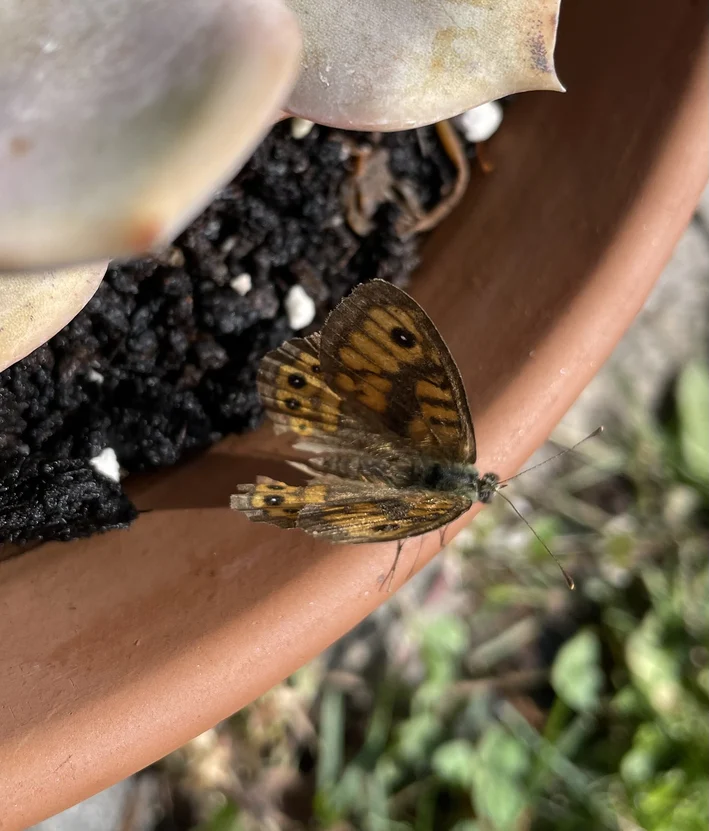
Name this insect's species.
Lasiommata megera (also Pararge megera)
